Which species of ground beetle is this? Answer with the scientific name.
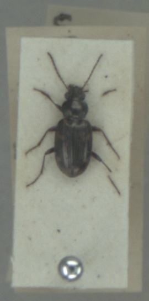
Bembidion varium
